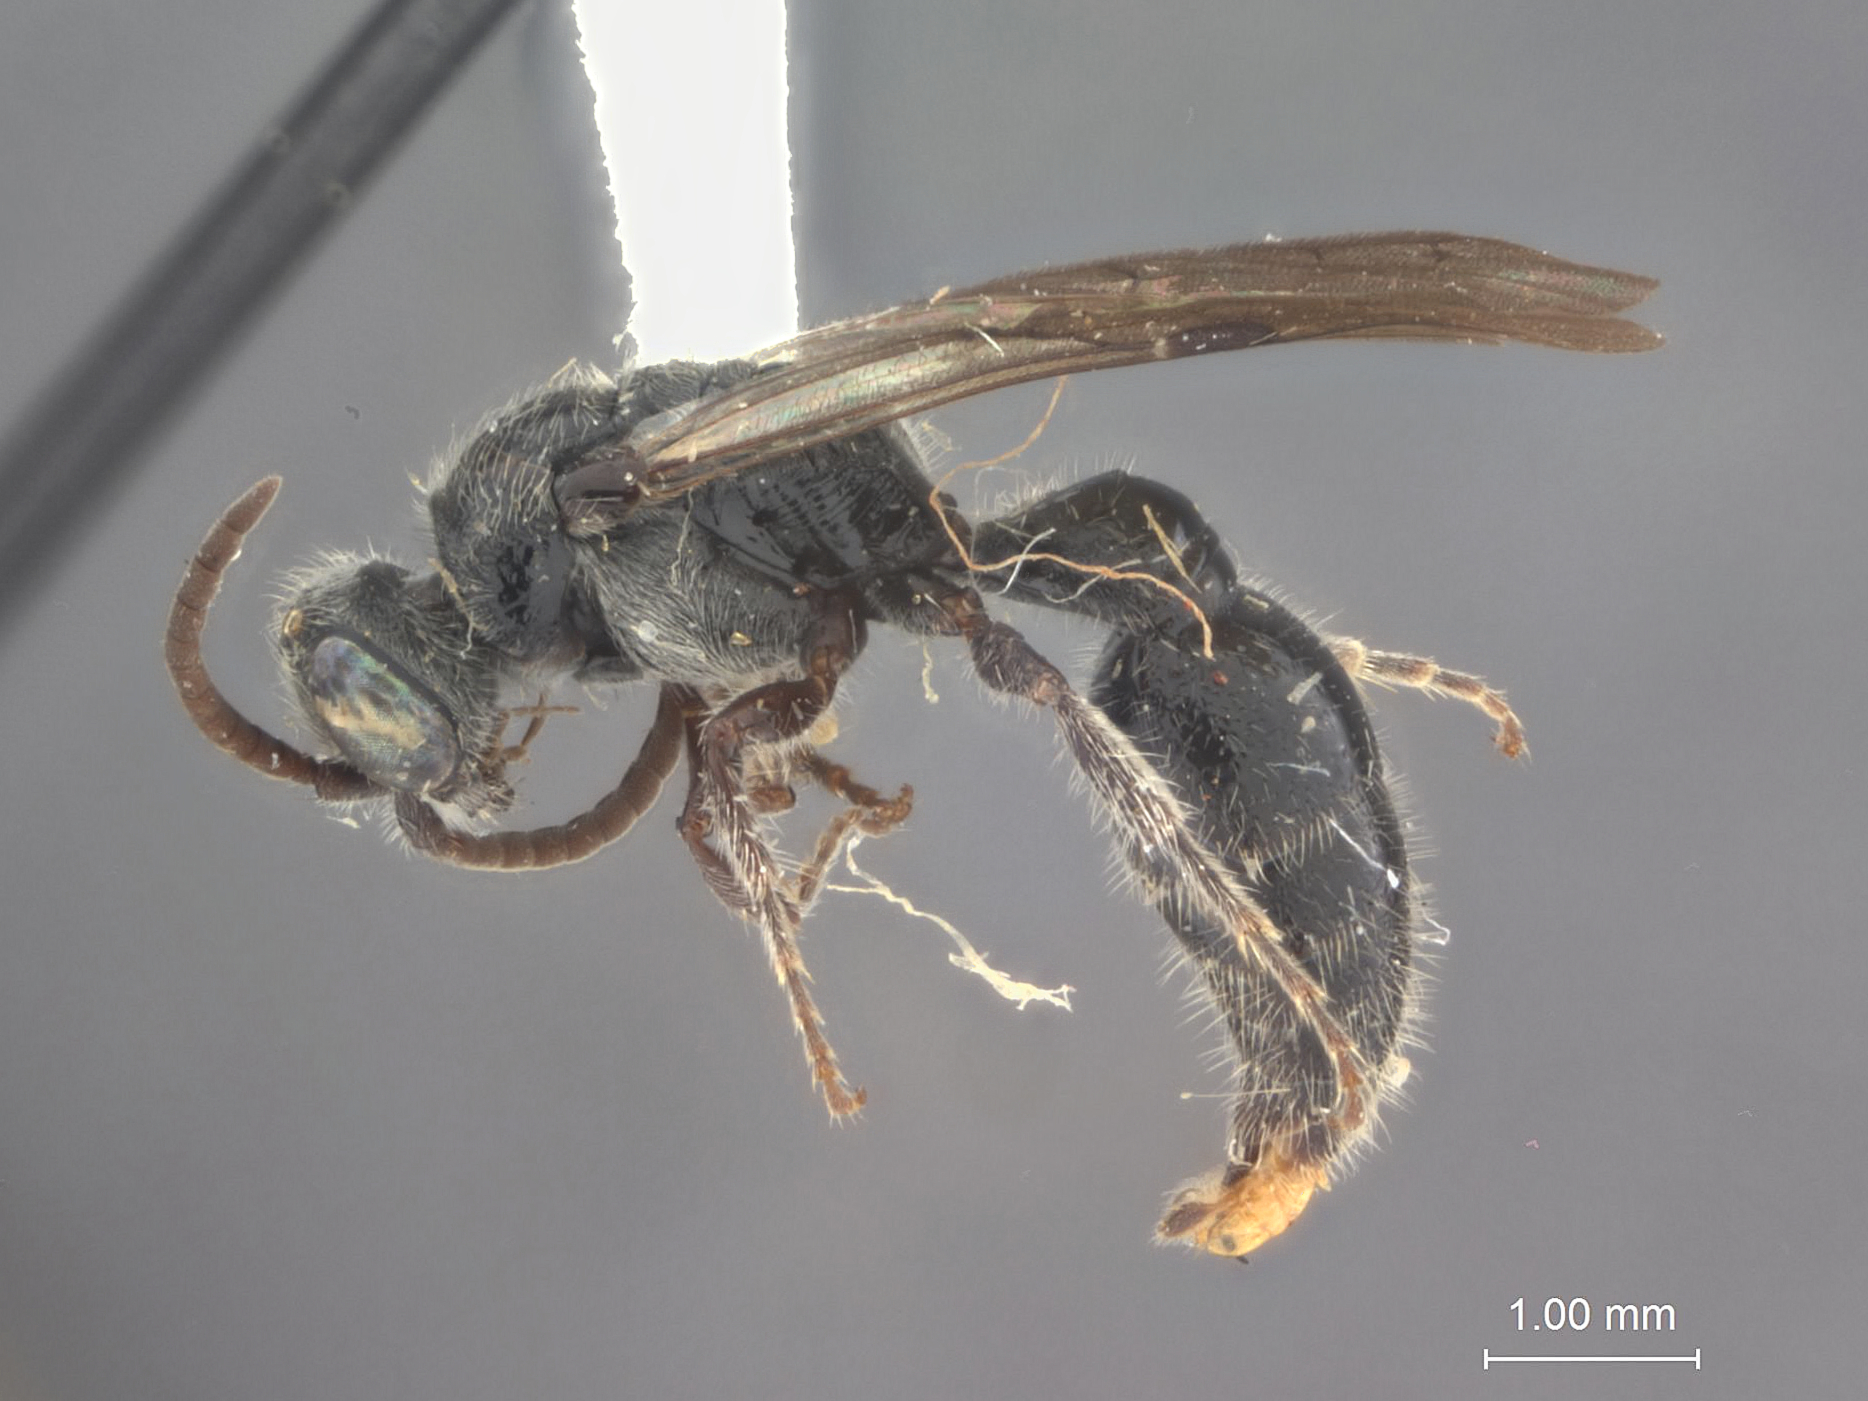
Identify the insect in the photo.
Tiphia kraussi
